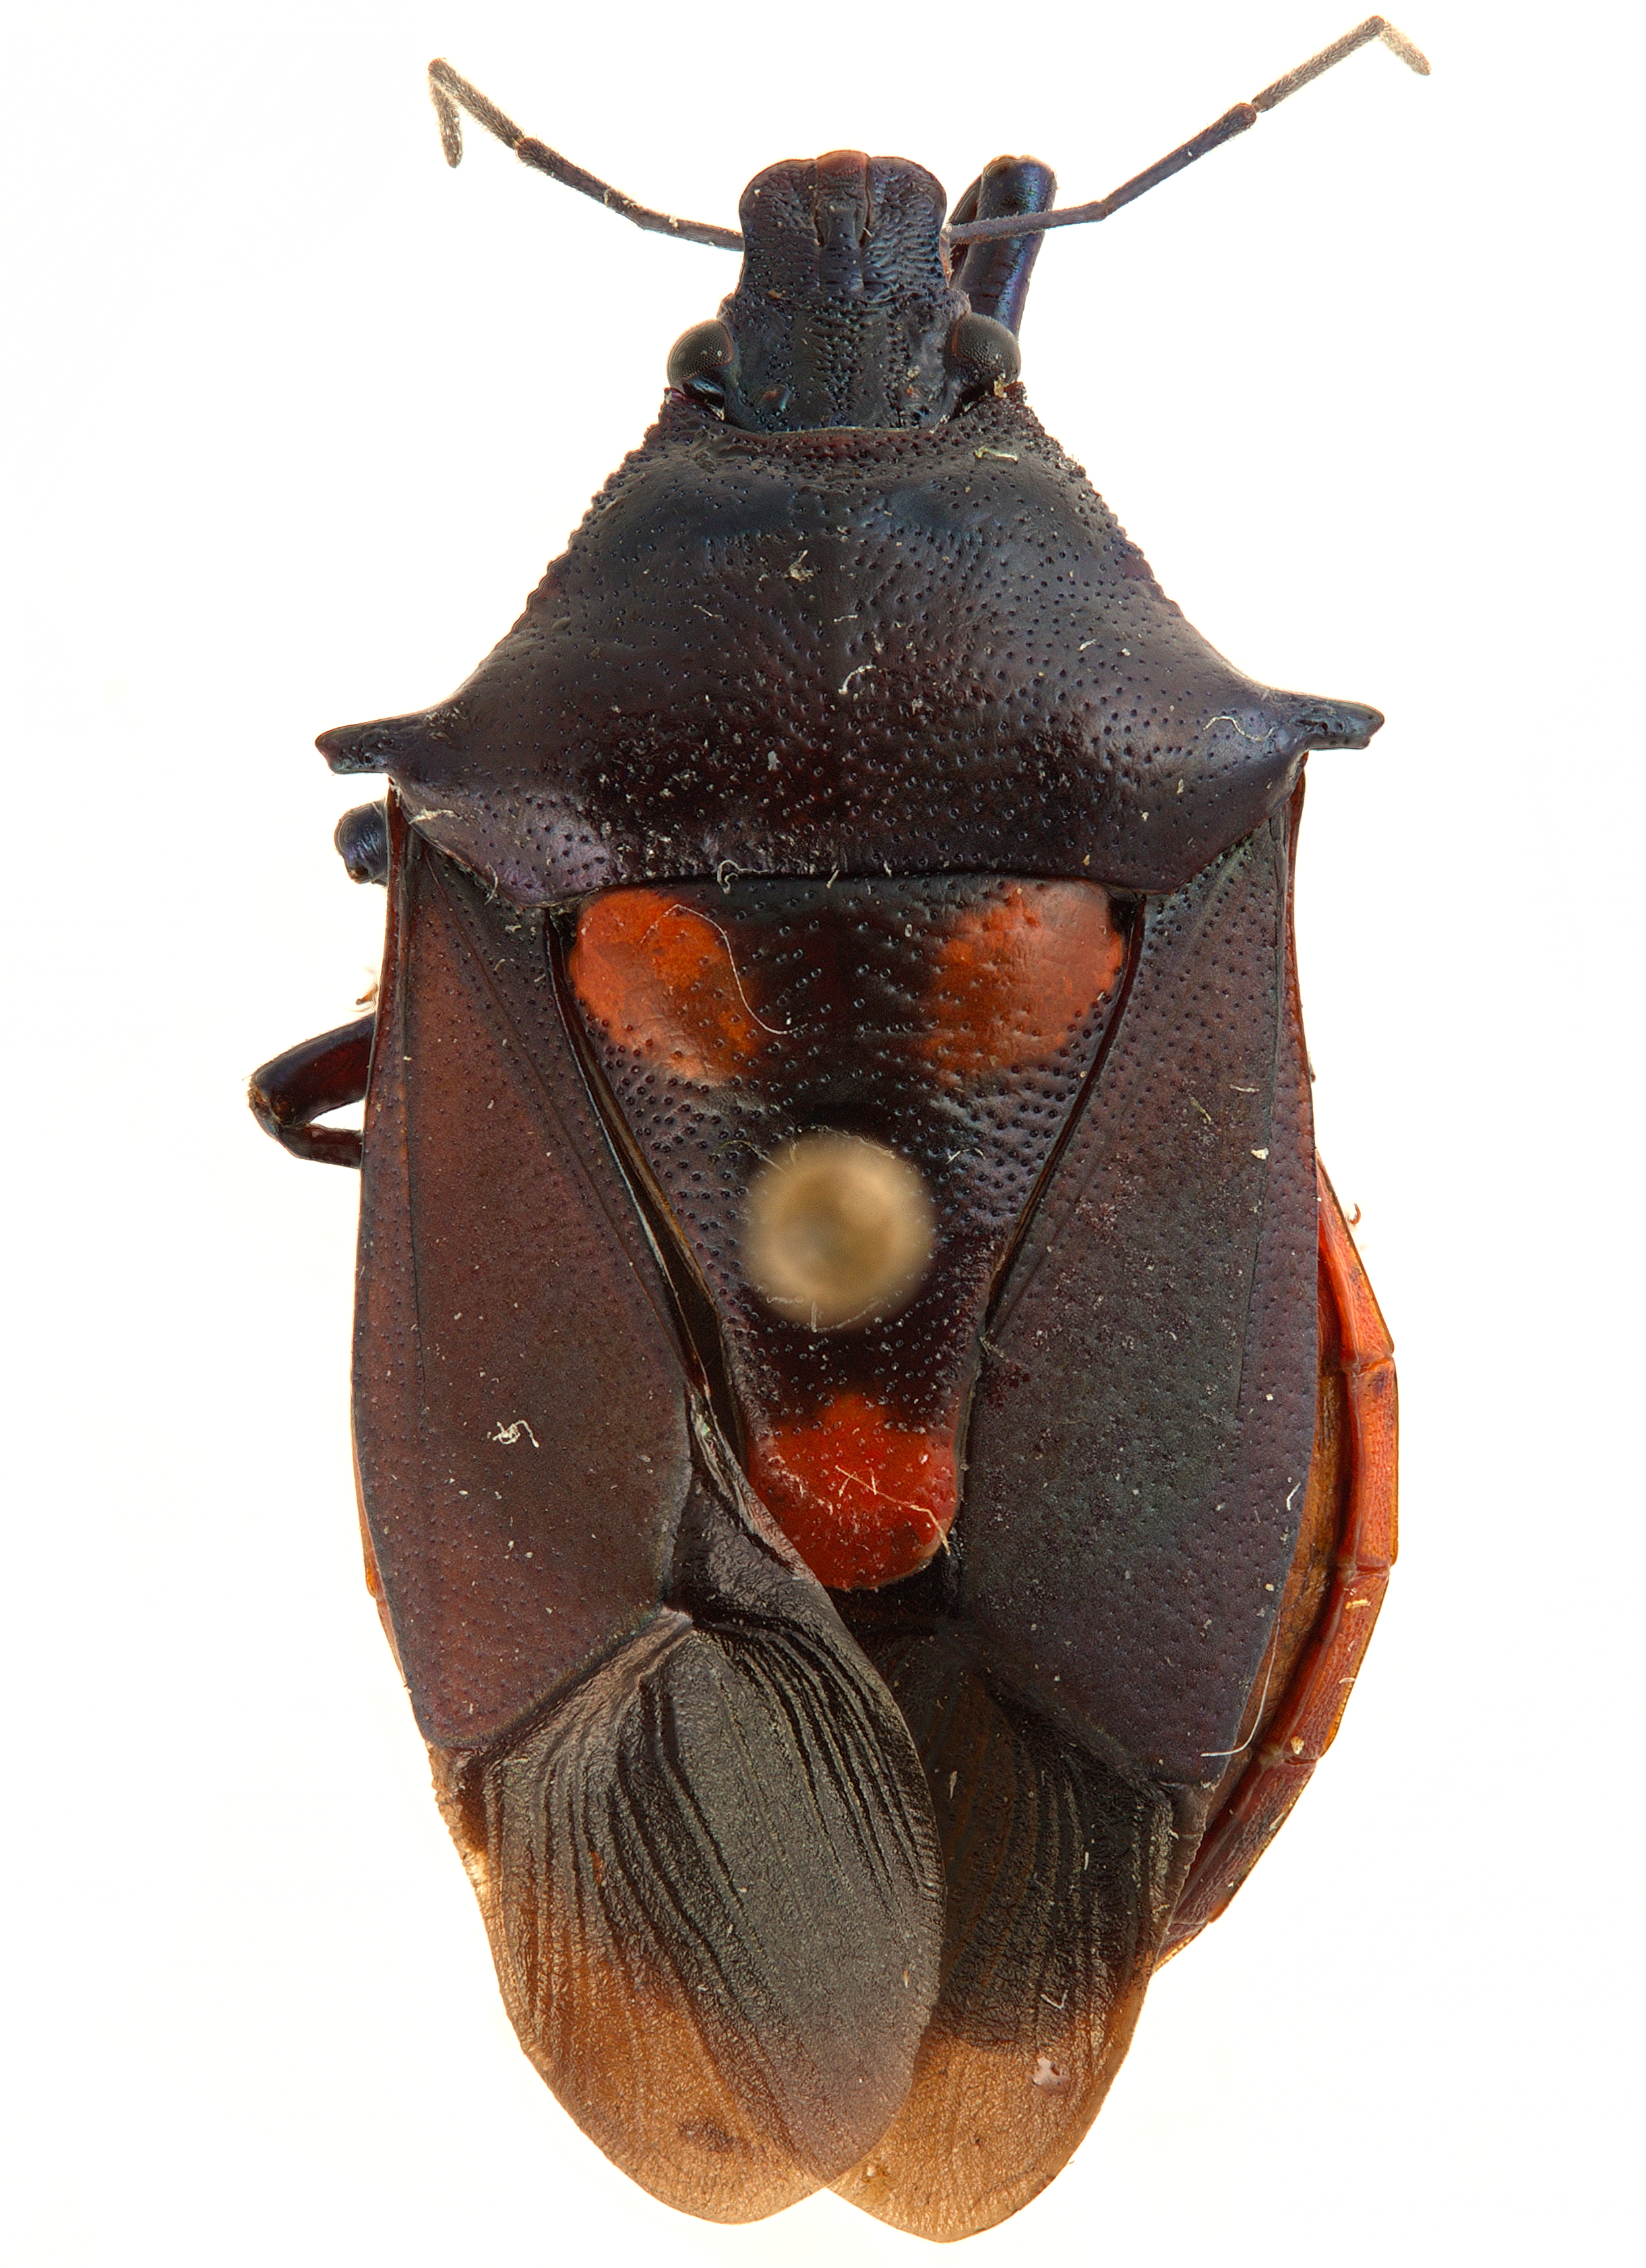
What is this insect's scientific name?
Euthyrhynchus floridanus
